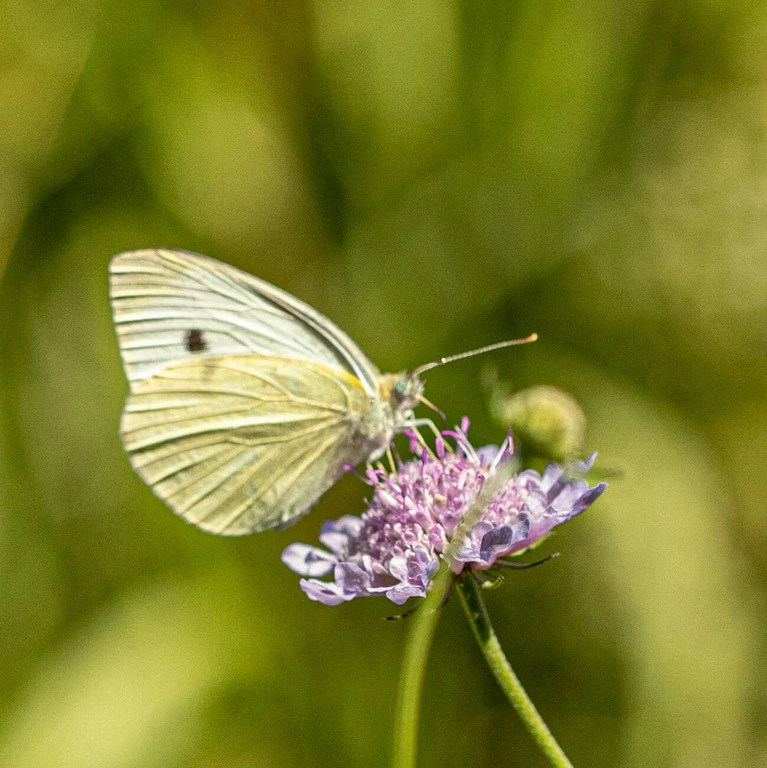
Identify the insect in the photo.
Pieris napi
